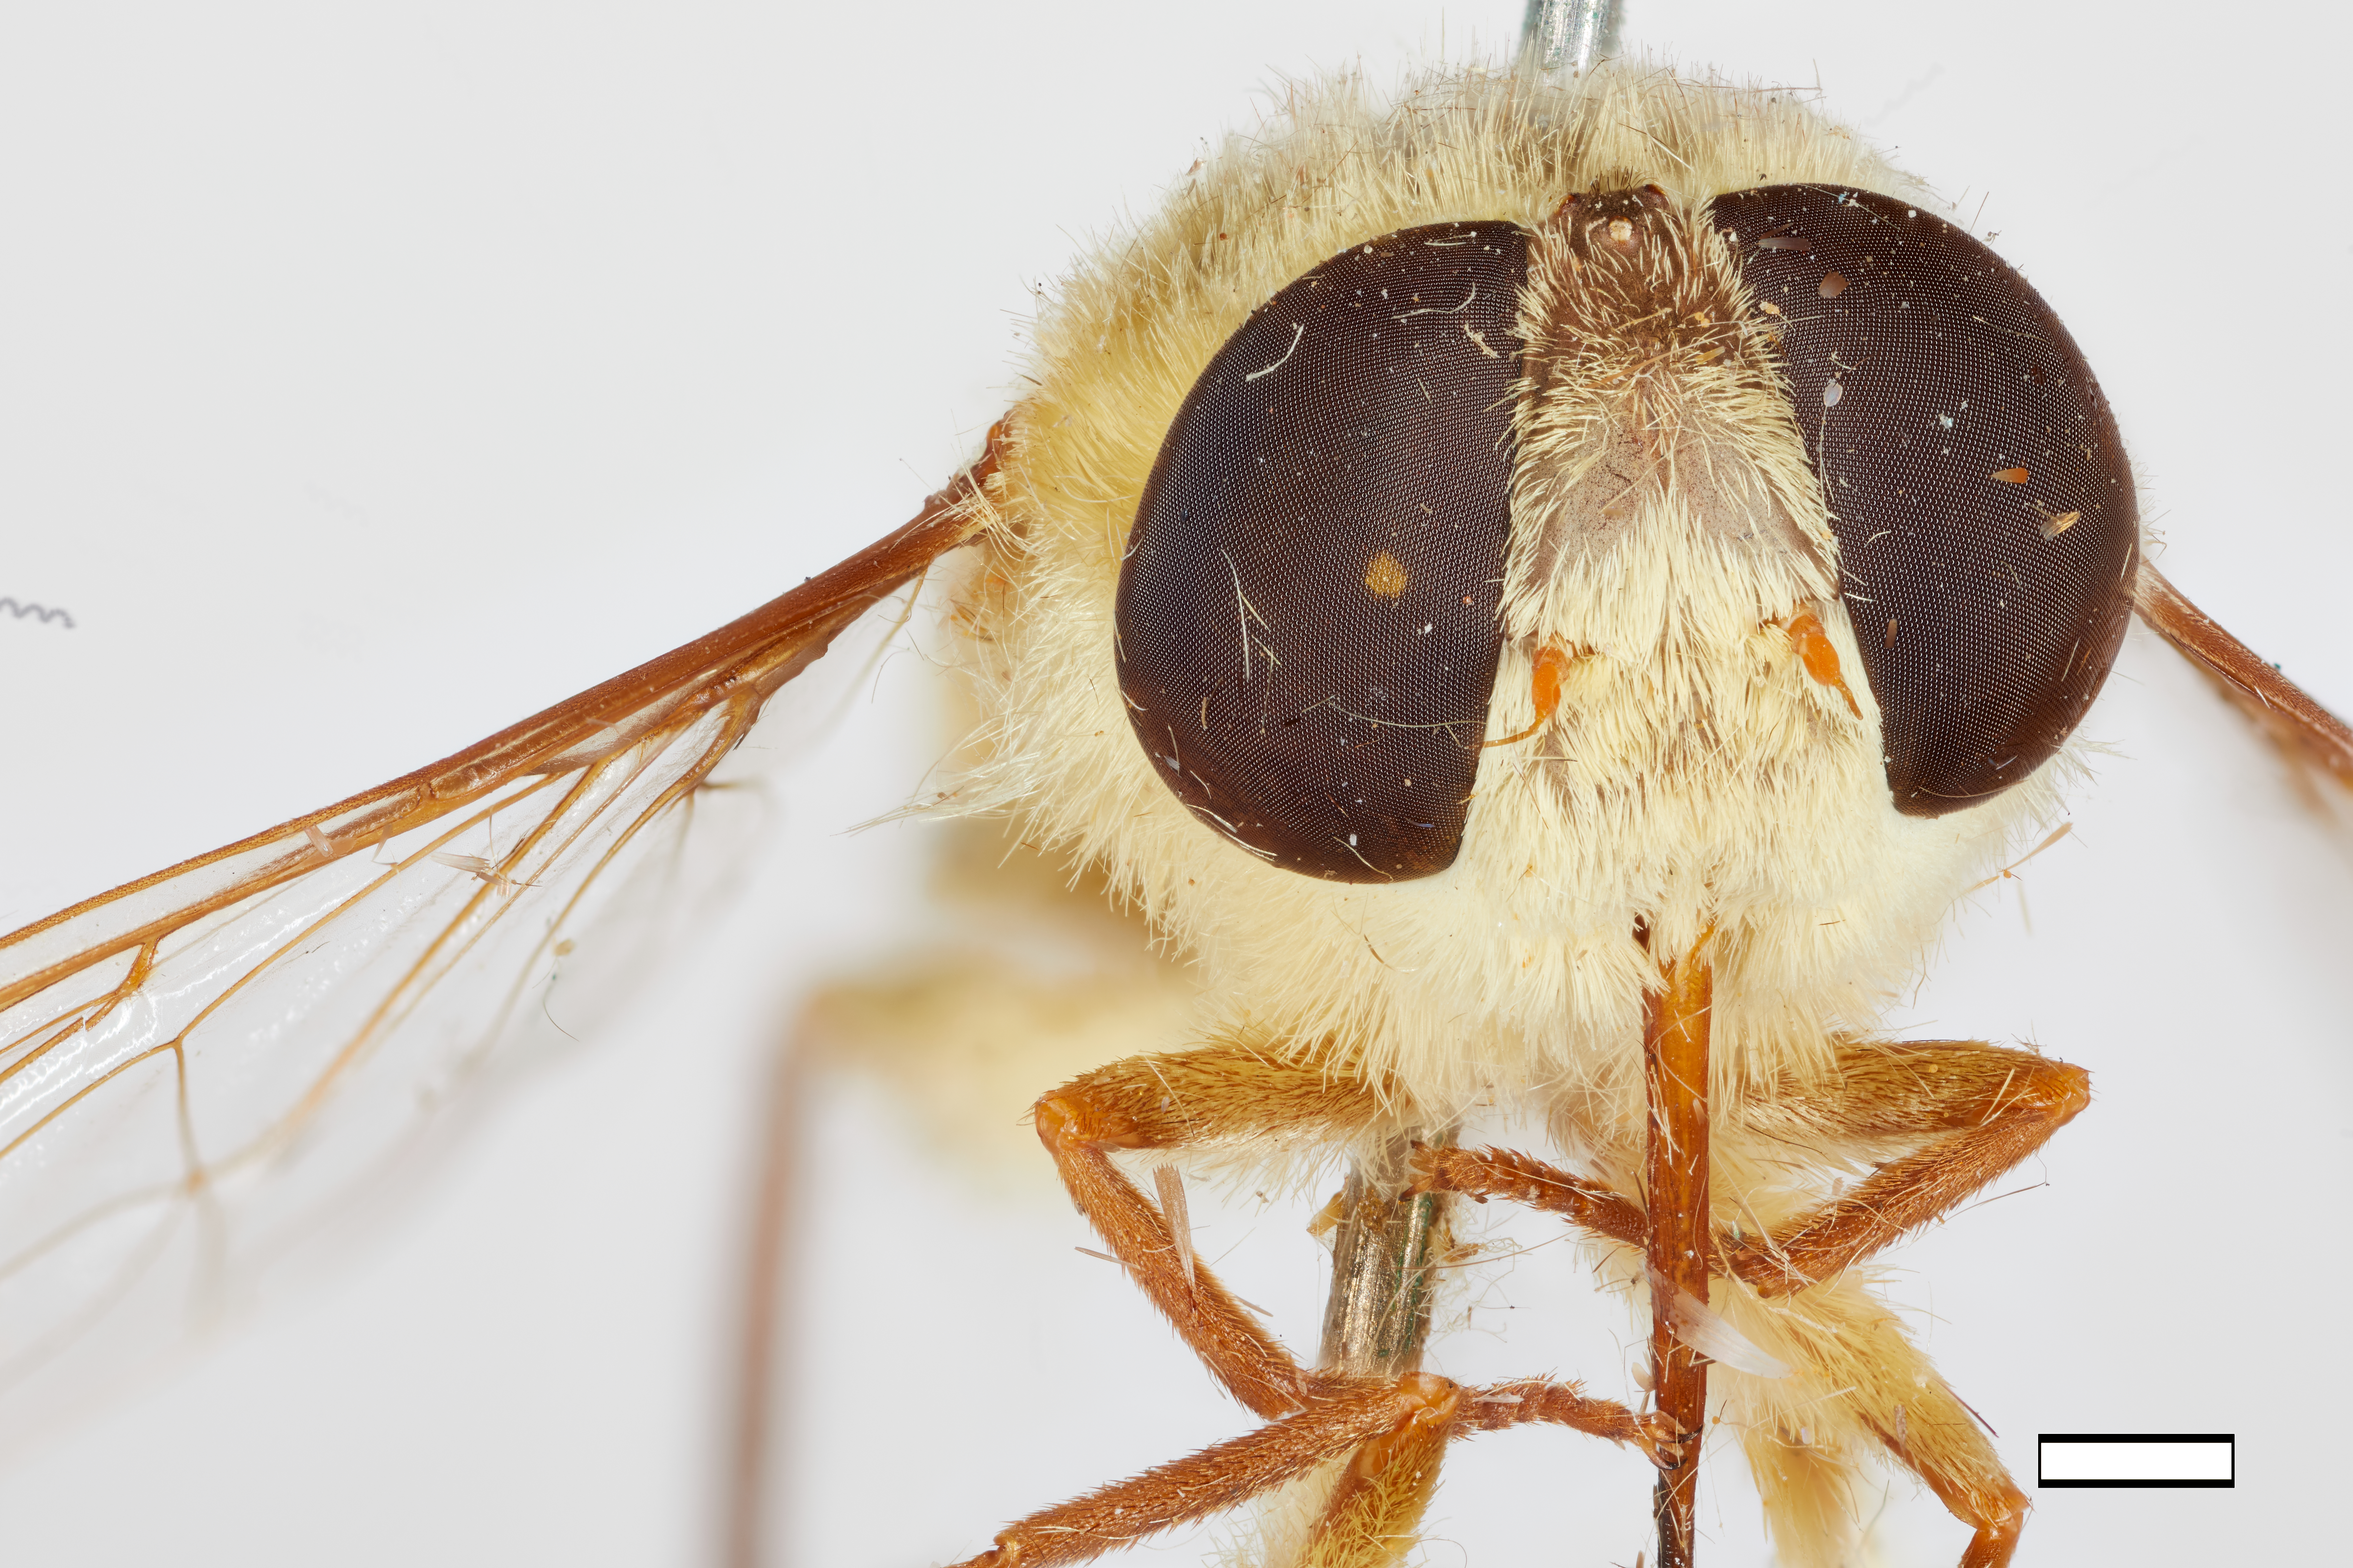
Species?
Rhynchocephalus volaticus
